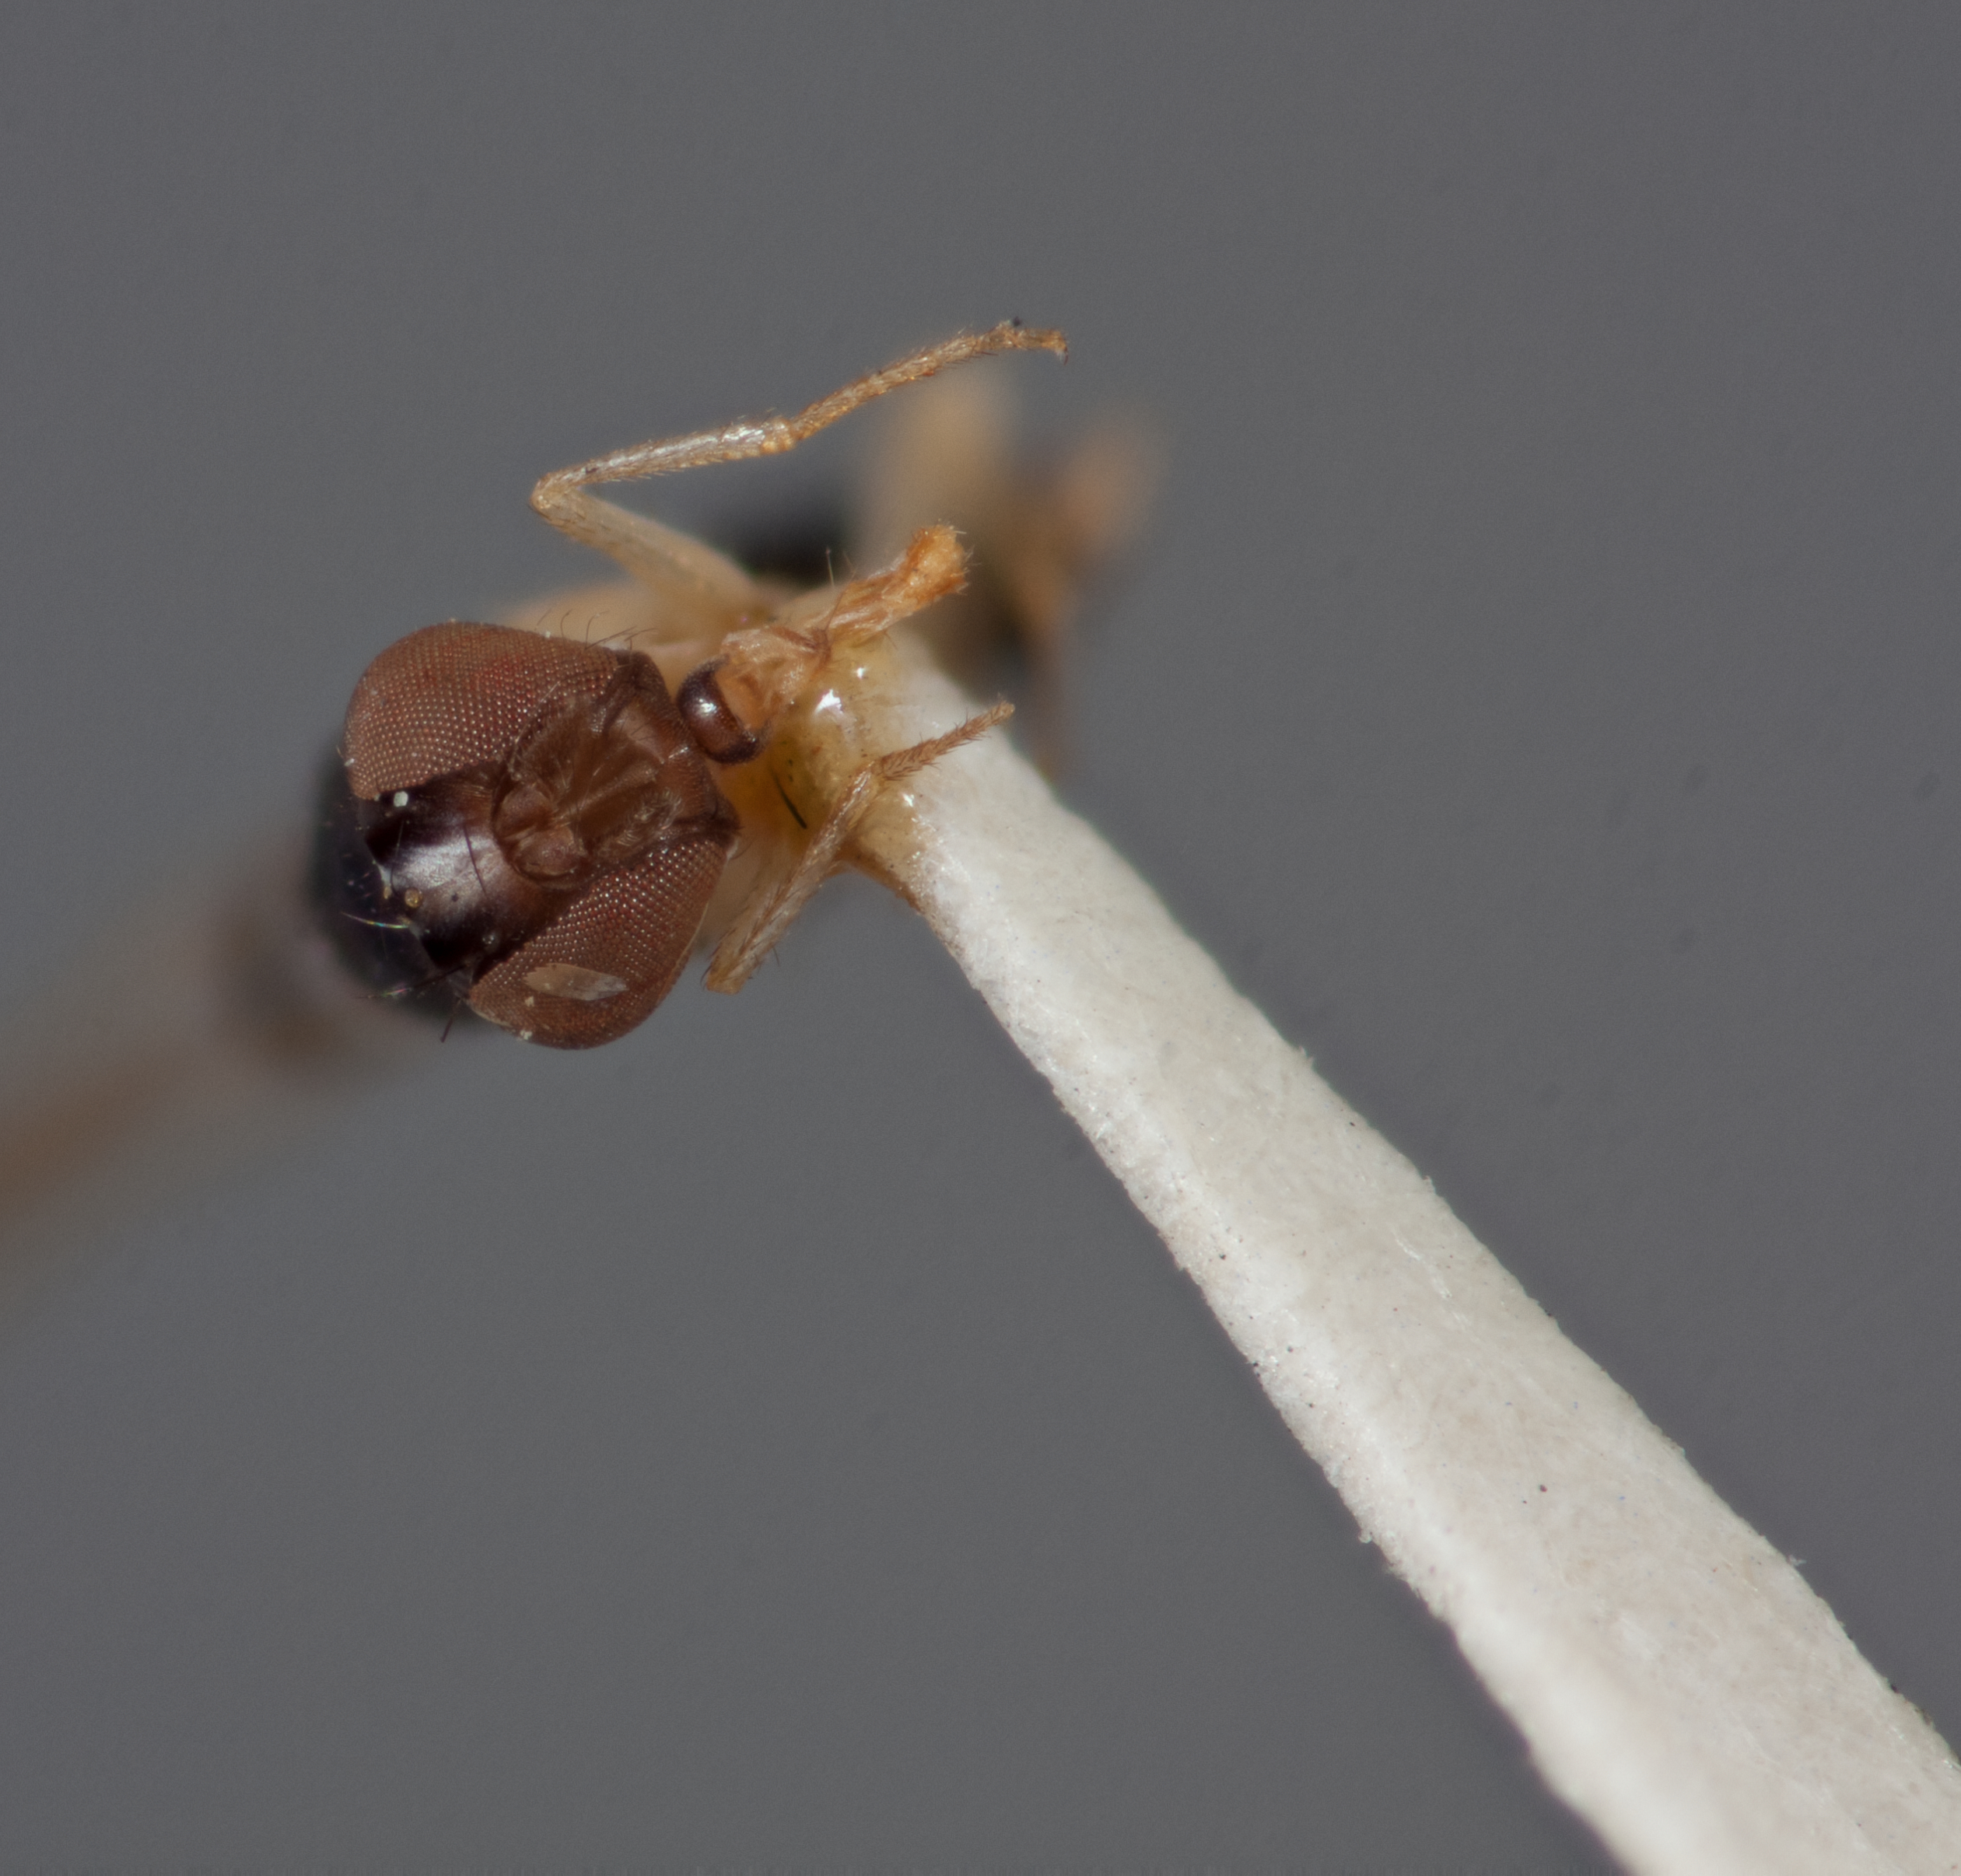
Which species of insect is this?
Drosophila projectans (also Mycodrosophila projectans)
